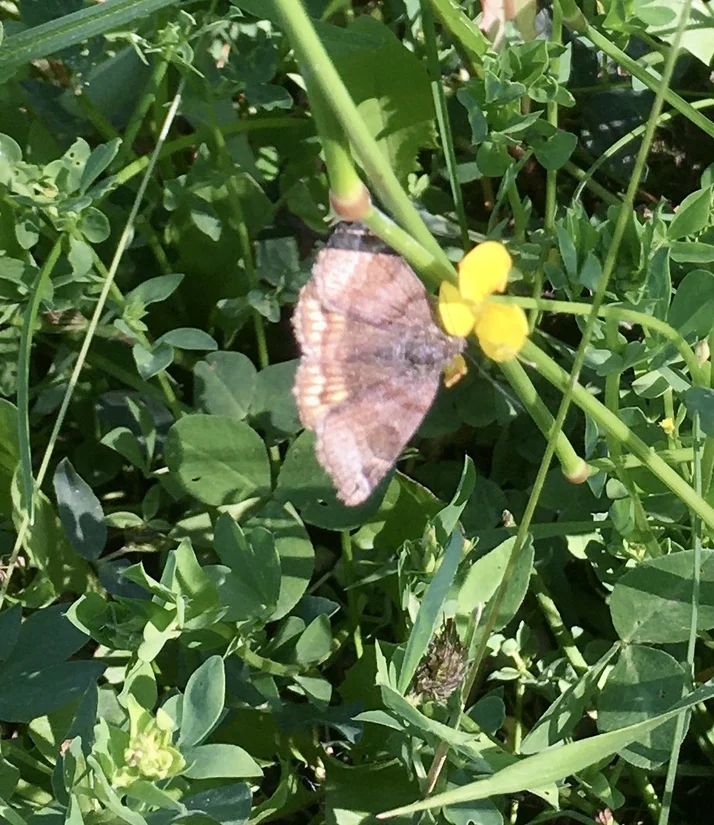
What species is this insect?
Euclidia glyphica
